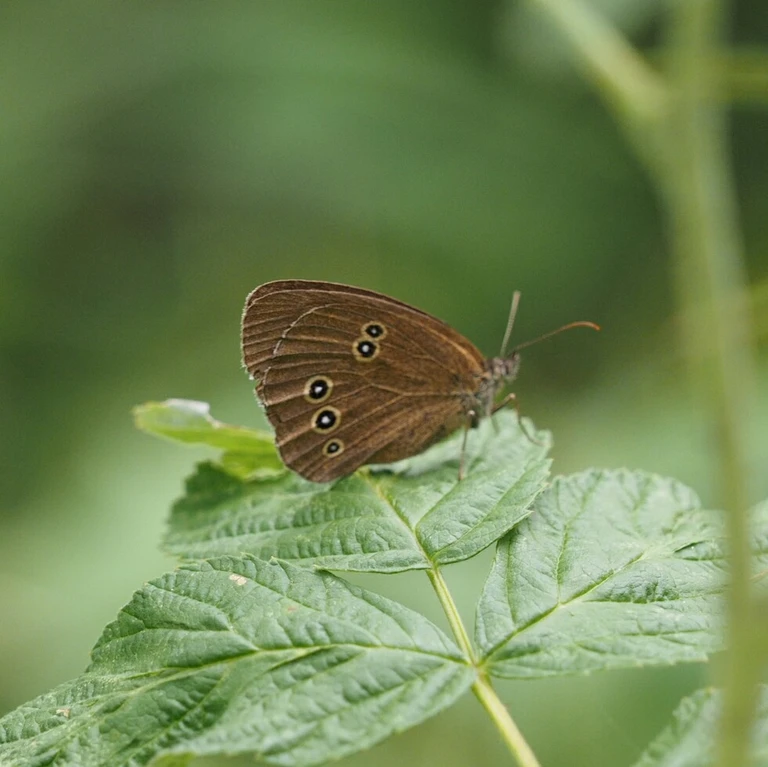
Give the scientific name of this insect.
Aphantopus hyperantus
